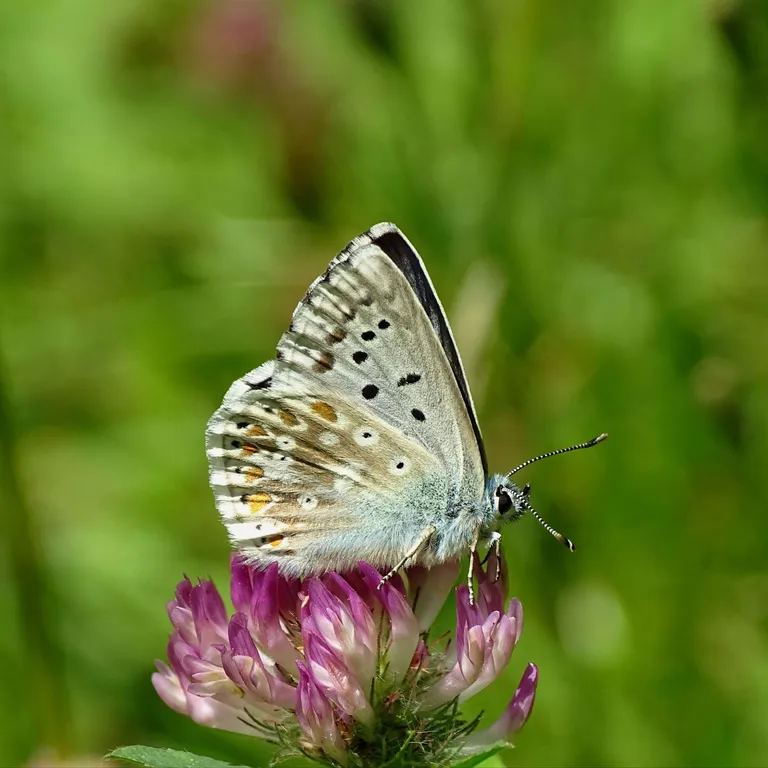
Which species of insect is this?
Lysandra coridon
